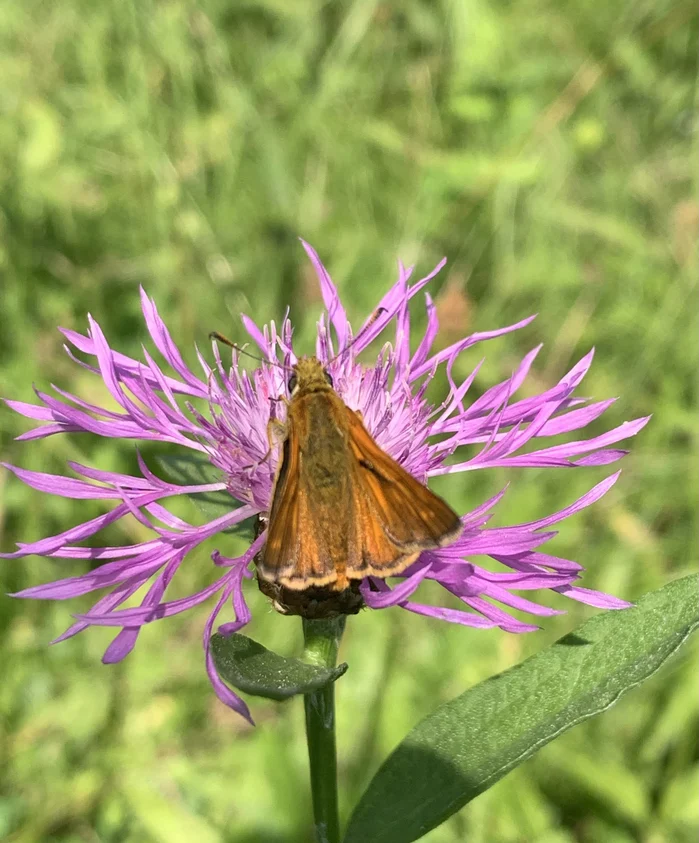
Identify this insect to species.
Ochlodes sylvanus (also Ochlodes venata)
